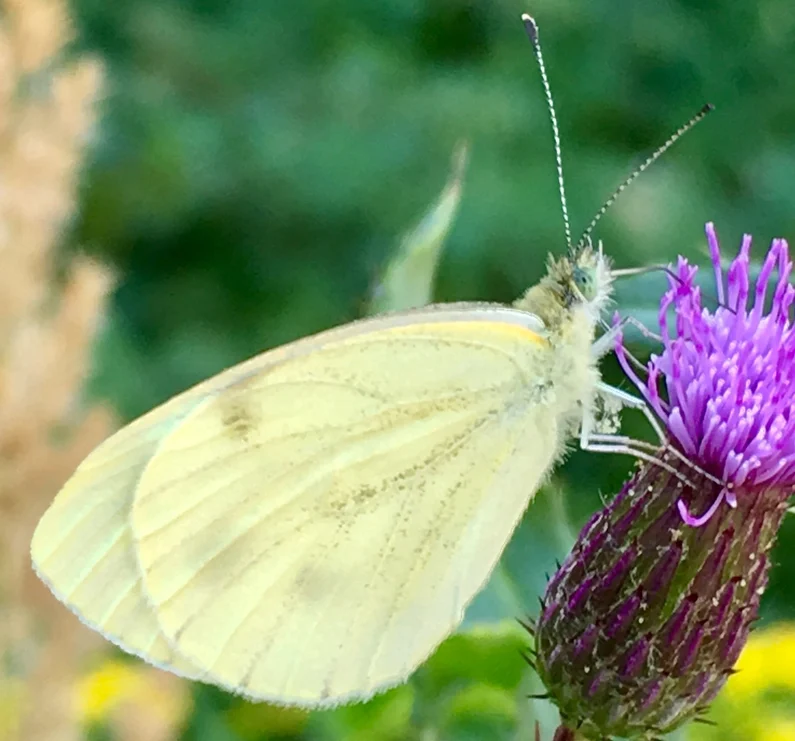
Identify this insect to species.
Pieris napi
